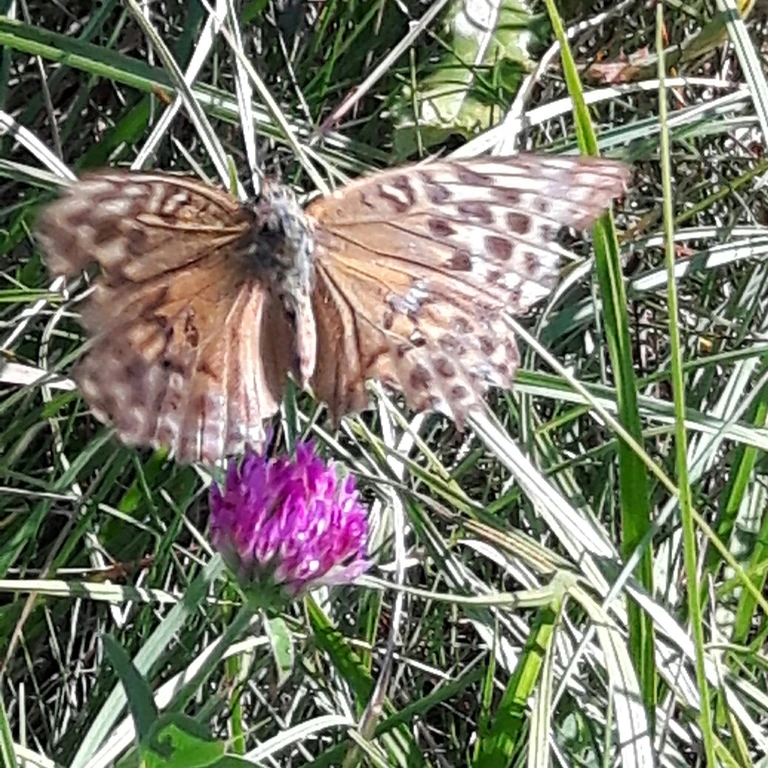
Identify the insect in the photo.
Argynnis paphia
